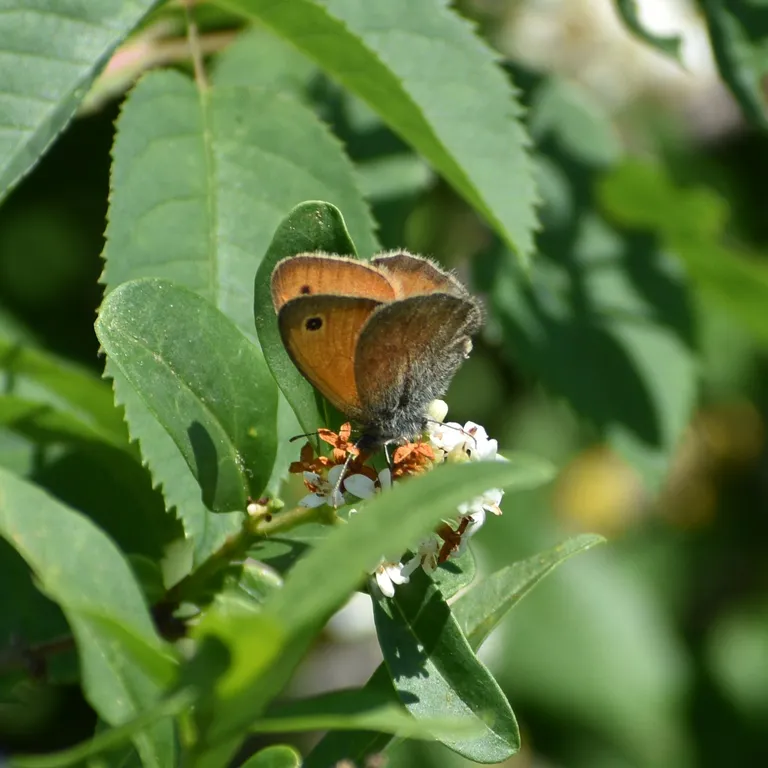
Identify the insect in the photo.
Coenonympha pamphilus
